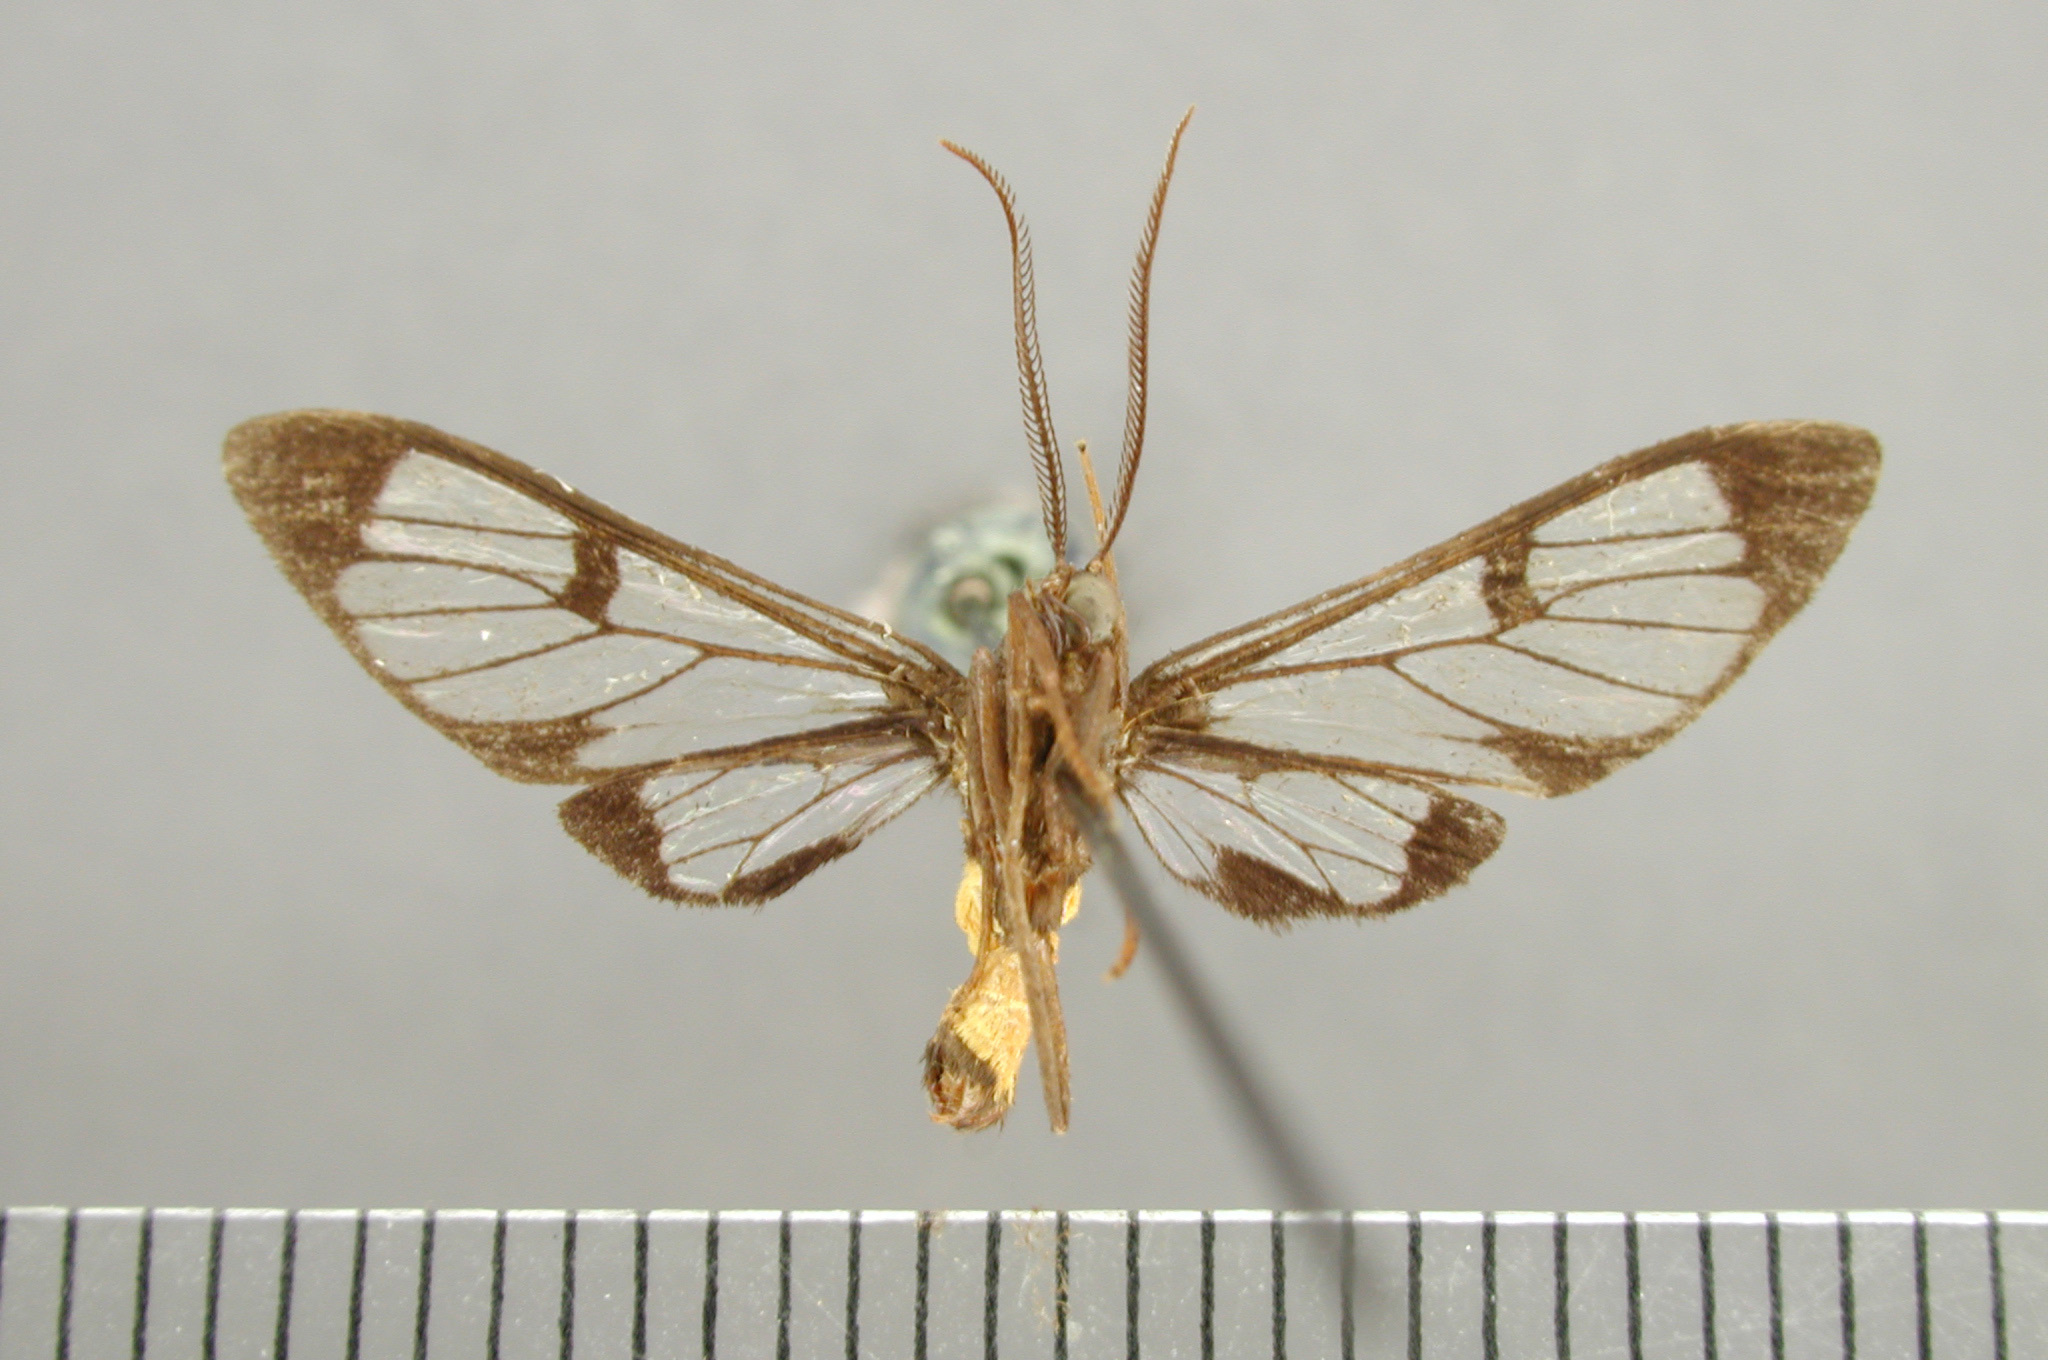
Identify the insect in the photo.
Cosmosoma hercynacula
